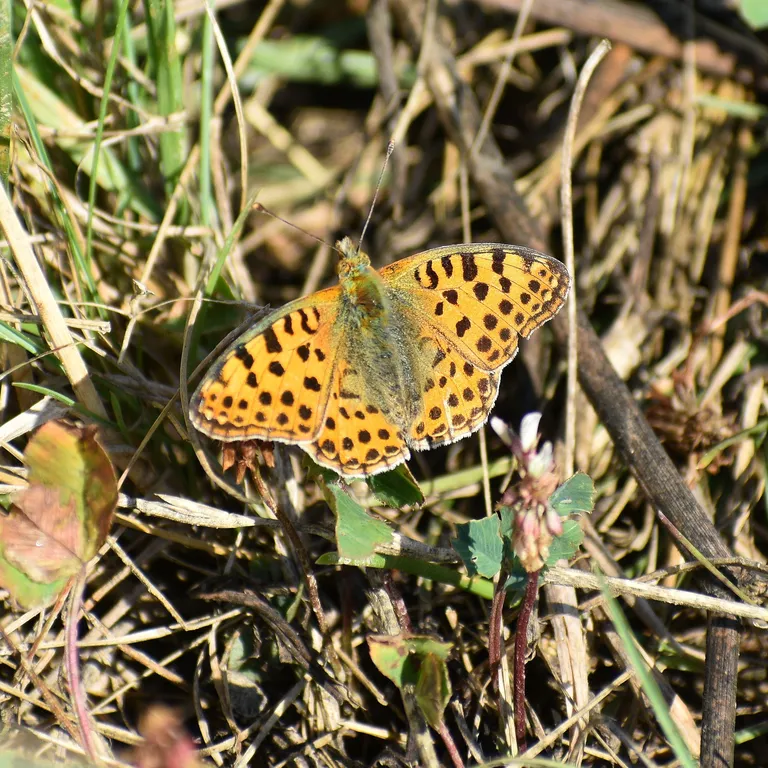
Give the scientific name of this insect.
Issoria lathonia
